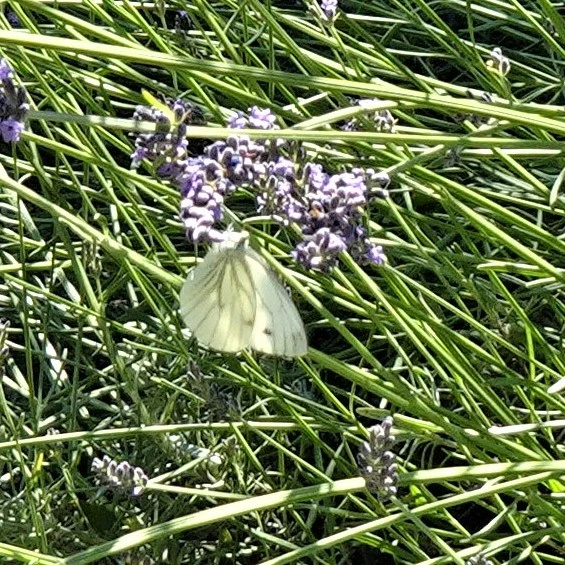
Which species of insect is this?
Pieris napi
